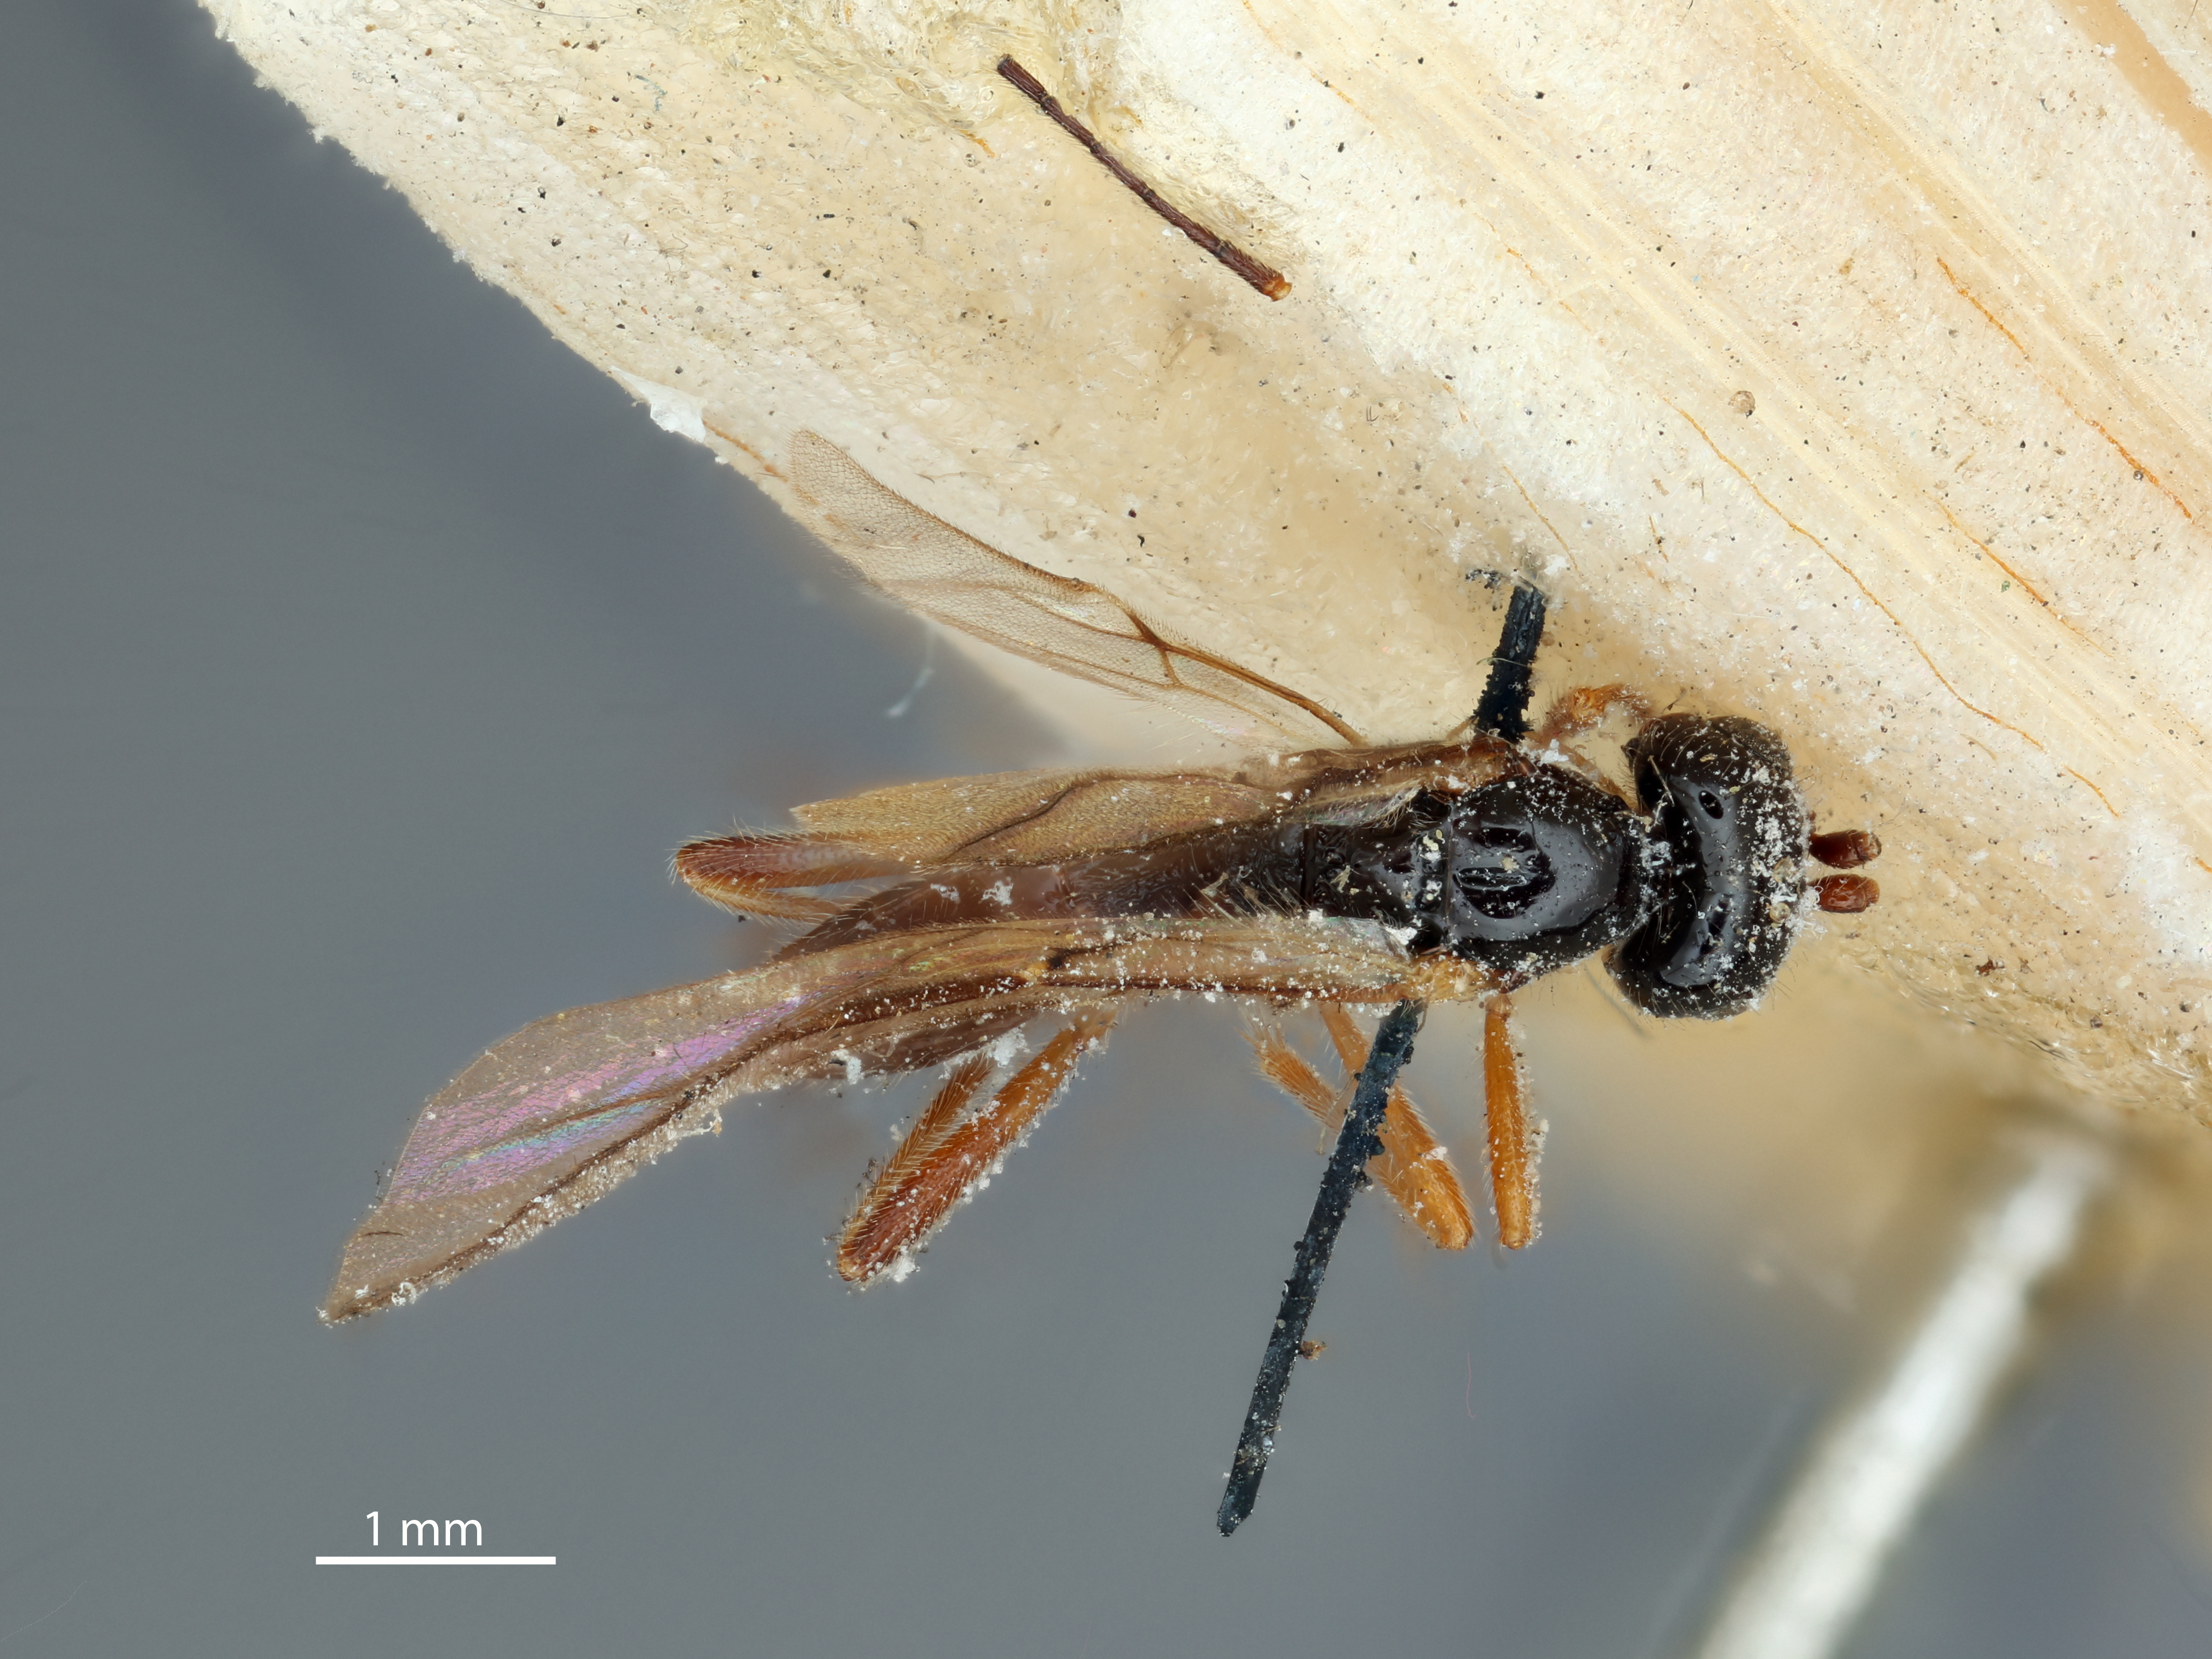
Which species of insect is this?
Kahlia secunda
